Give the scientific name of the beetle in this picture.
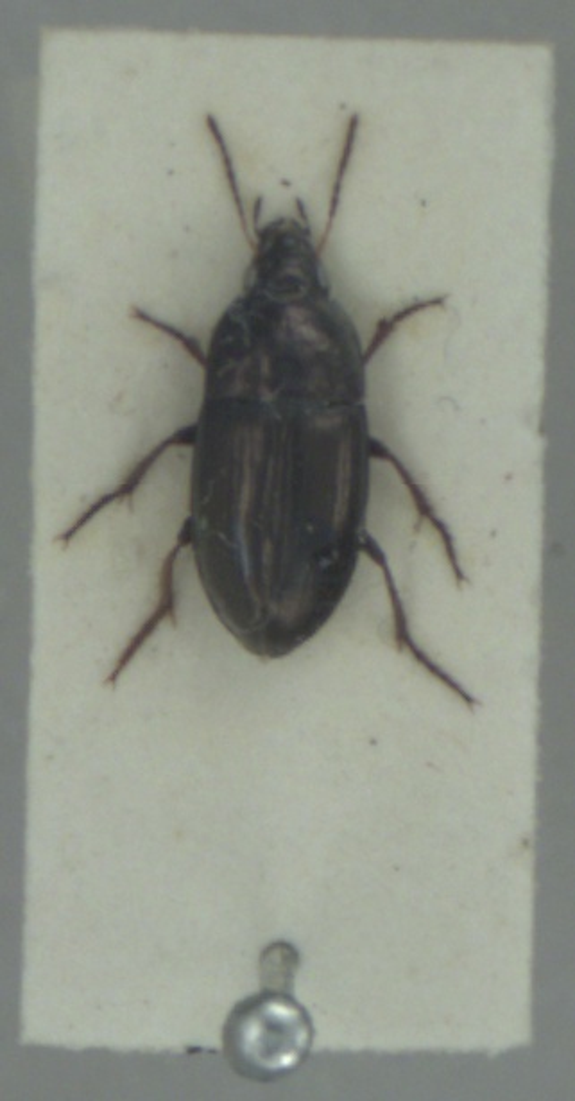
Amara aenea
